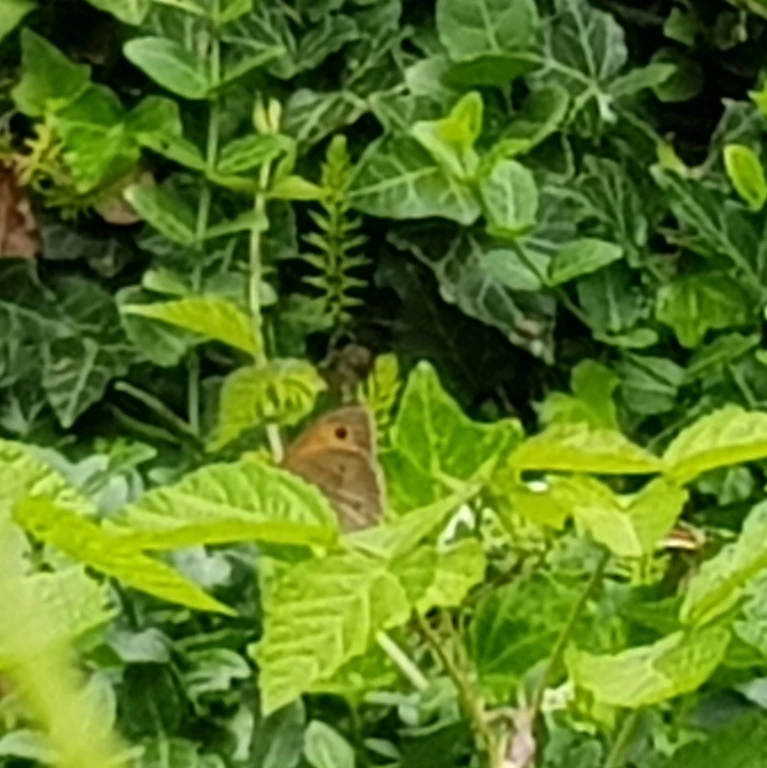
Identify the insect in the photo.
Maniola jurtina
